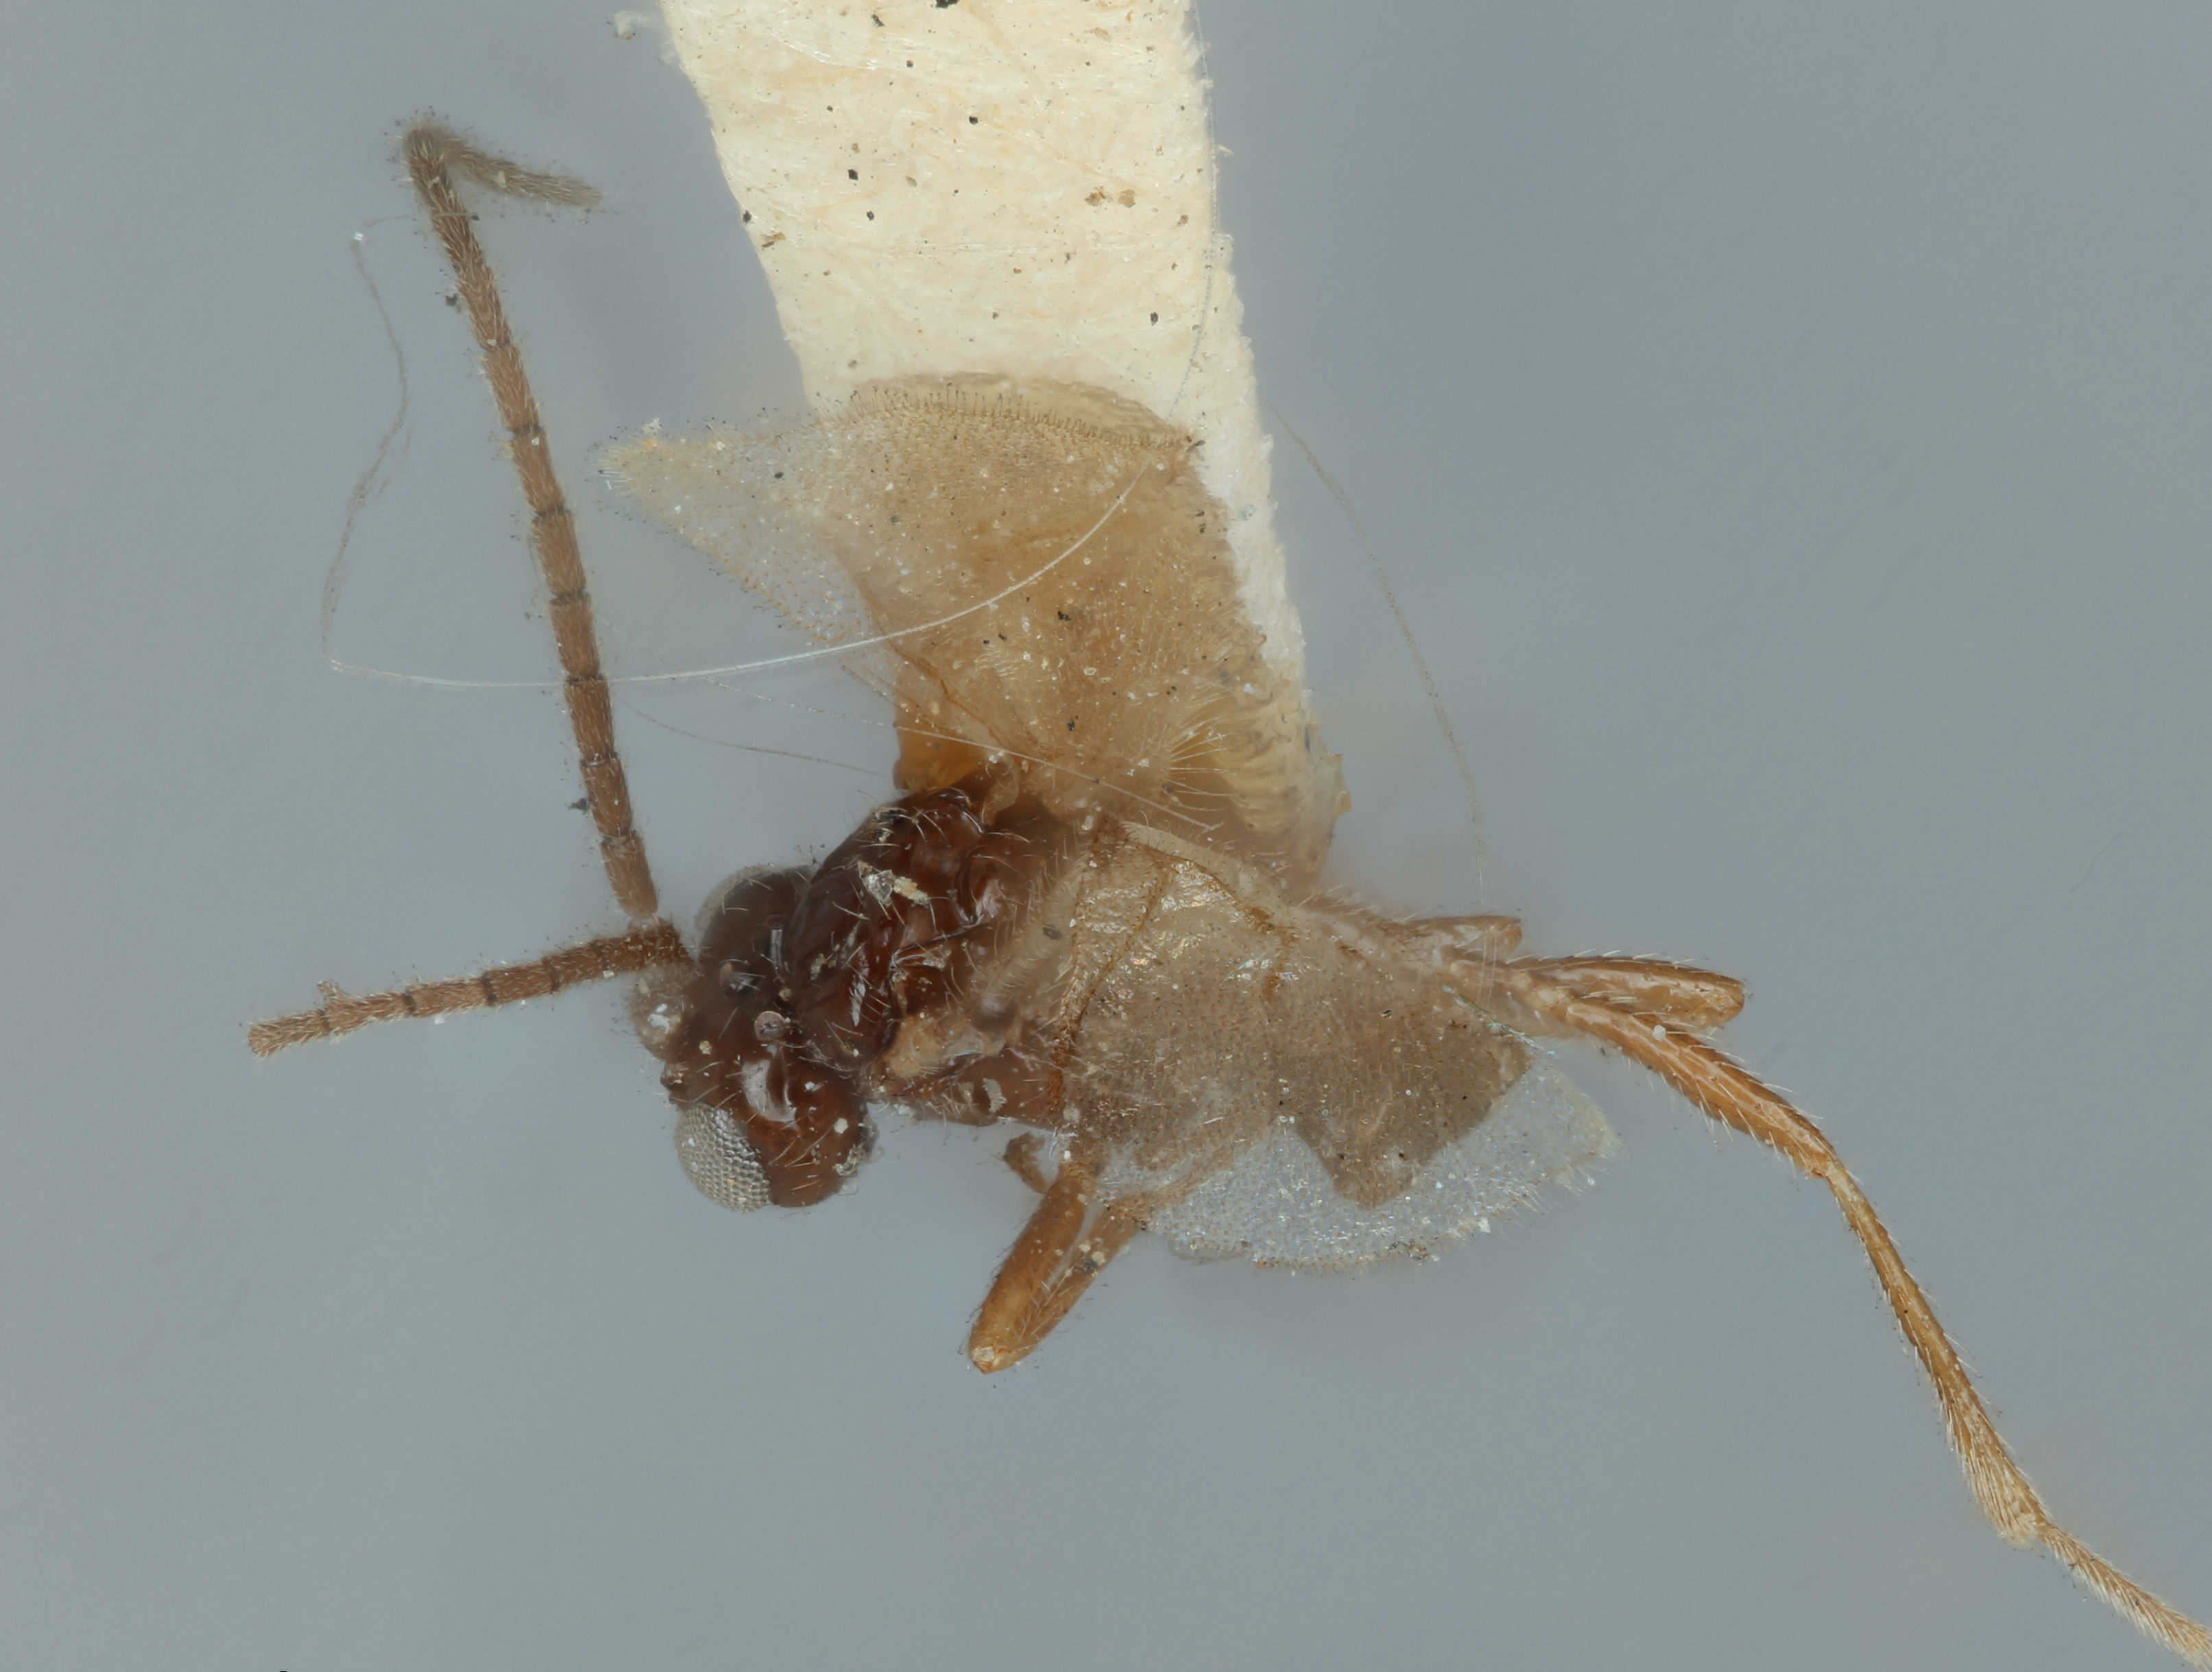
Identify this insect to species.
Aphidius nigripes
